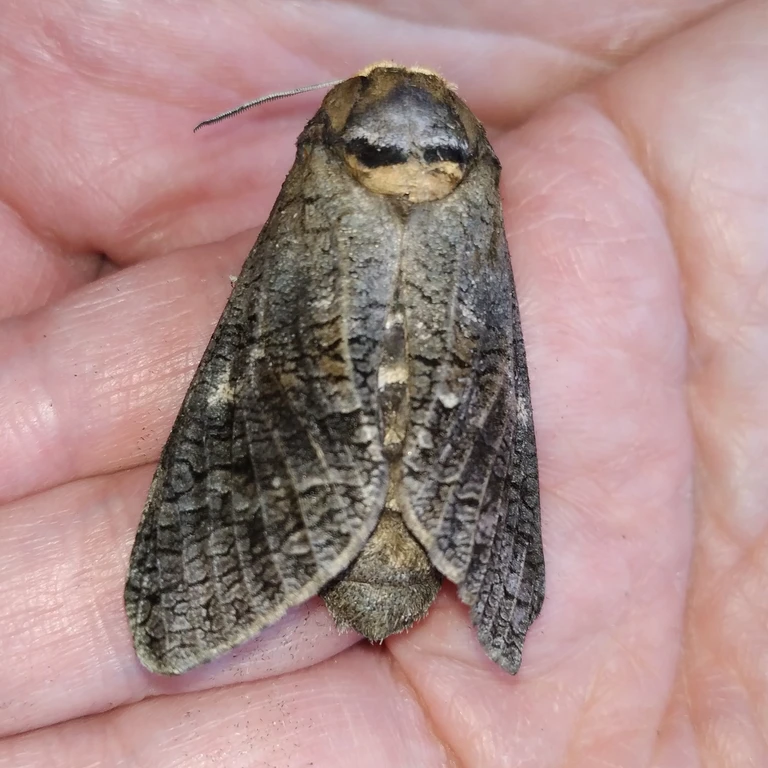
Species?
Cossus cossus
